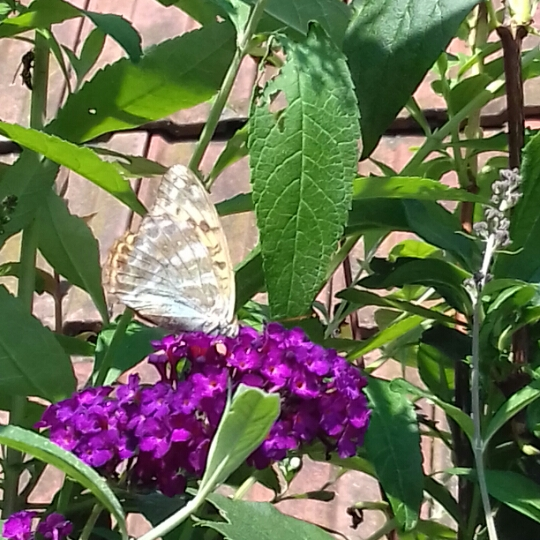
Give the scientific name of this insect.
Argynnis paphia
